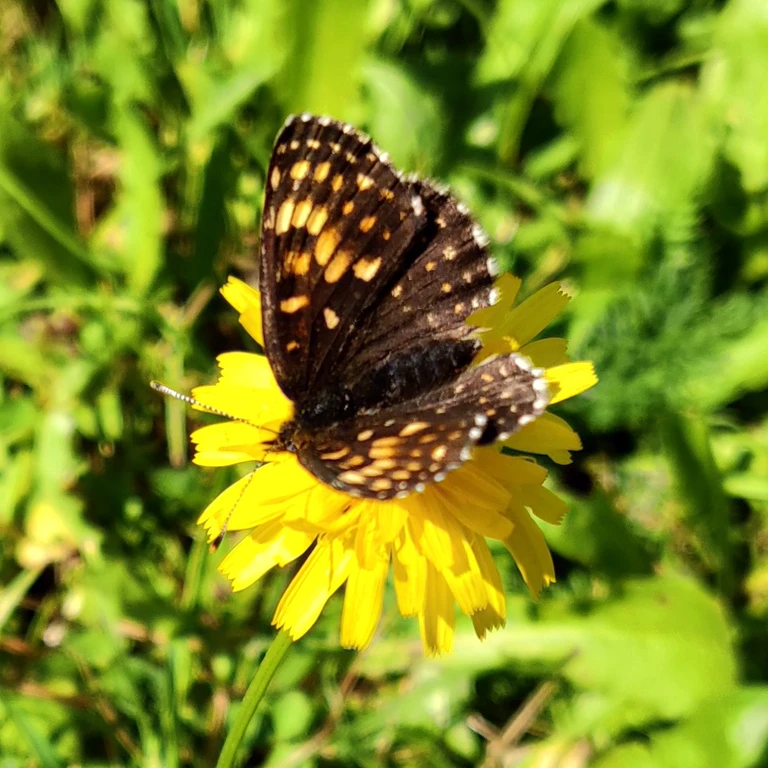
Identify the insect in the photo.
Melitaea diamina
